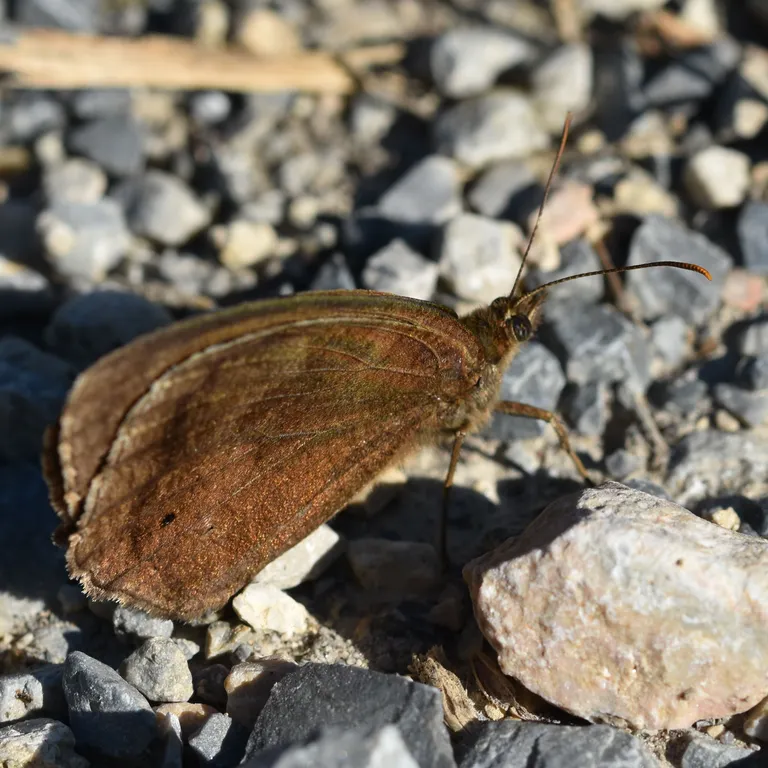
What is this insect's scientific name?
Minois dryas
